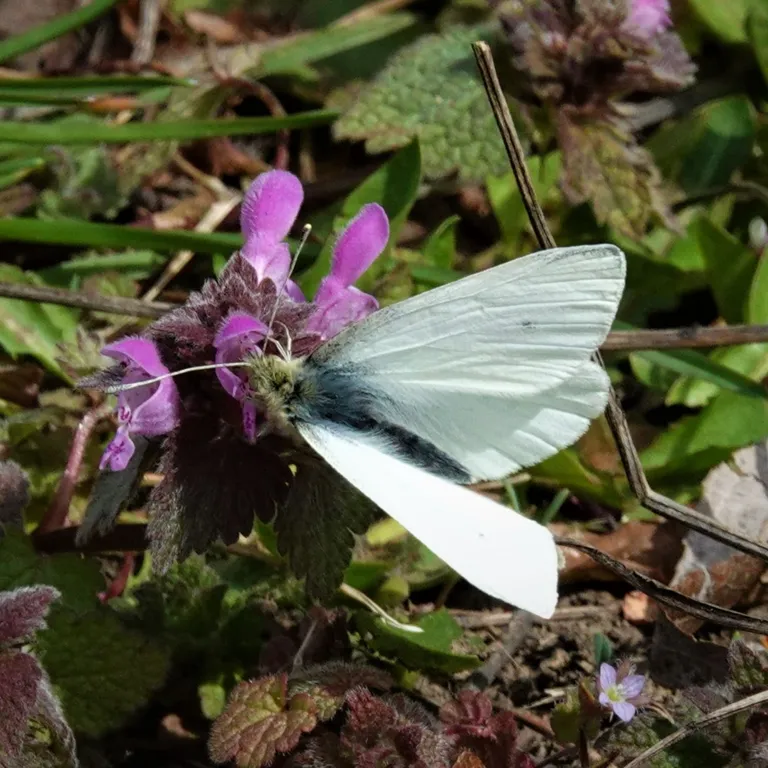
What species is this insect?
Pieris rapae
